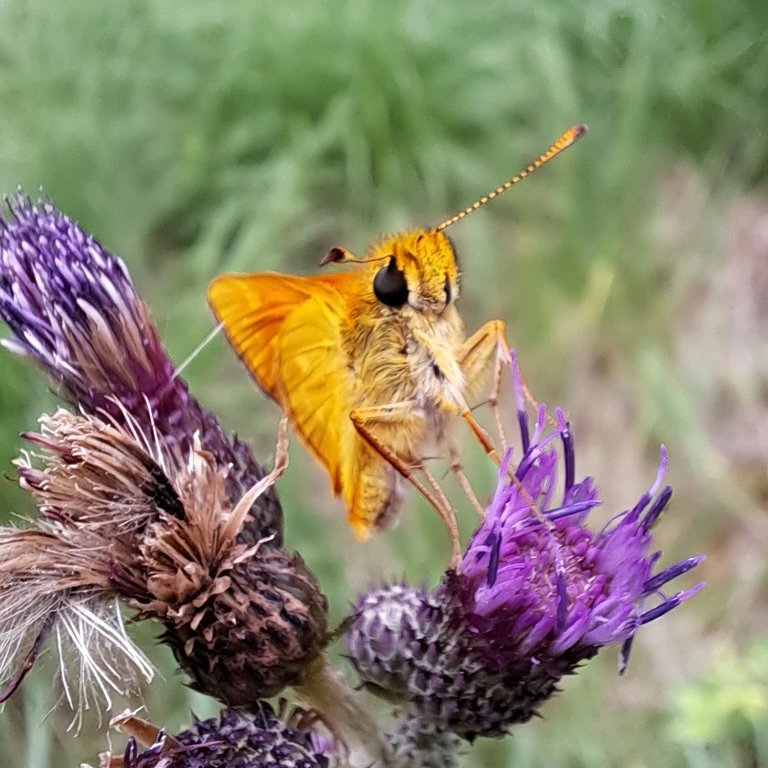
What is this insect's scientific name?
Ochlodes sylvanus (also Ochlodes venata)
